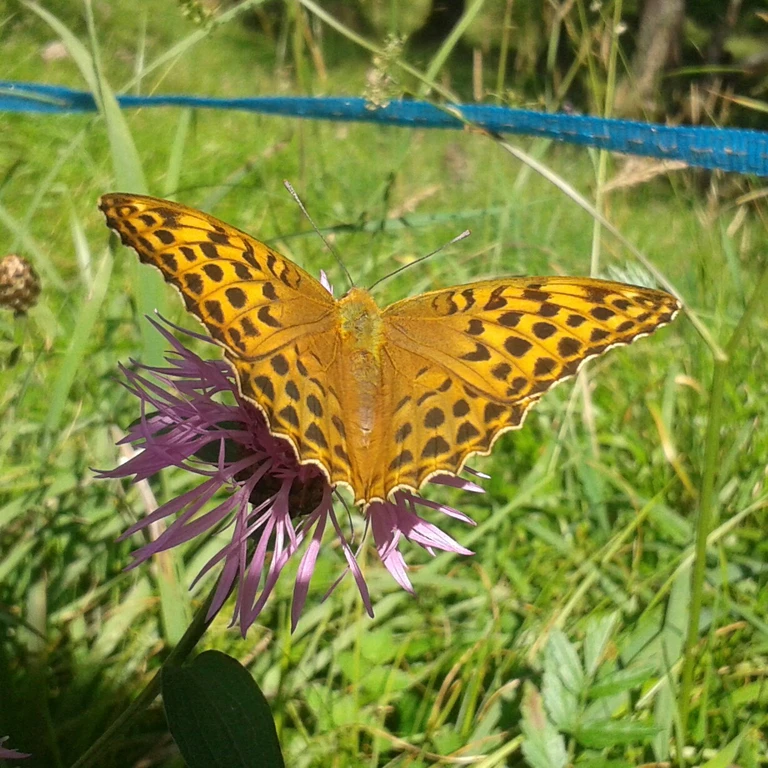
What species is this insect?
Argynnis paphia
